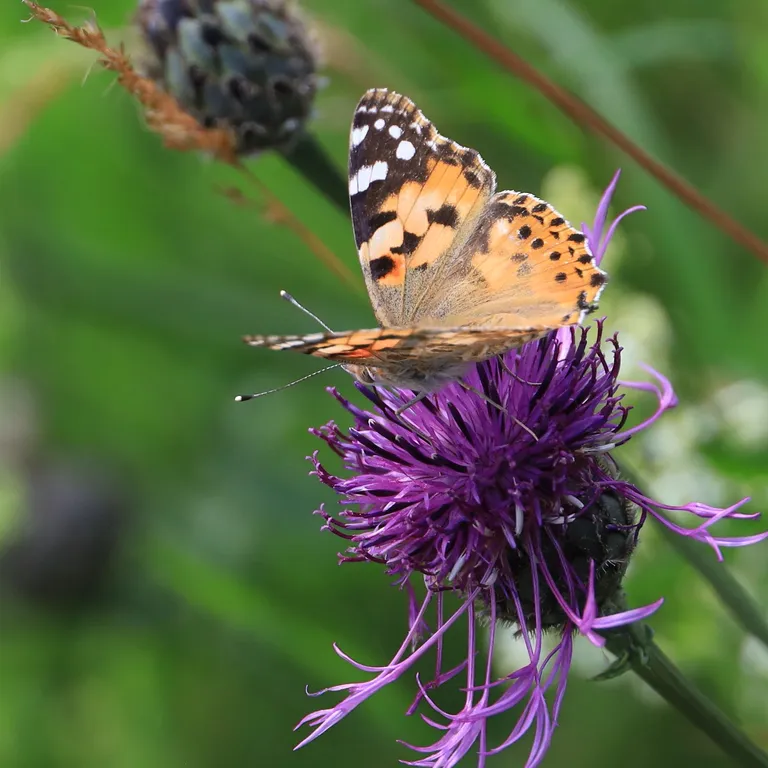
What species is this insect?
Vanessa cardui
